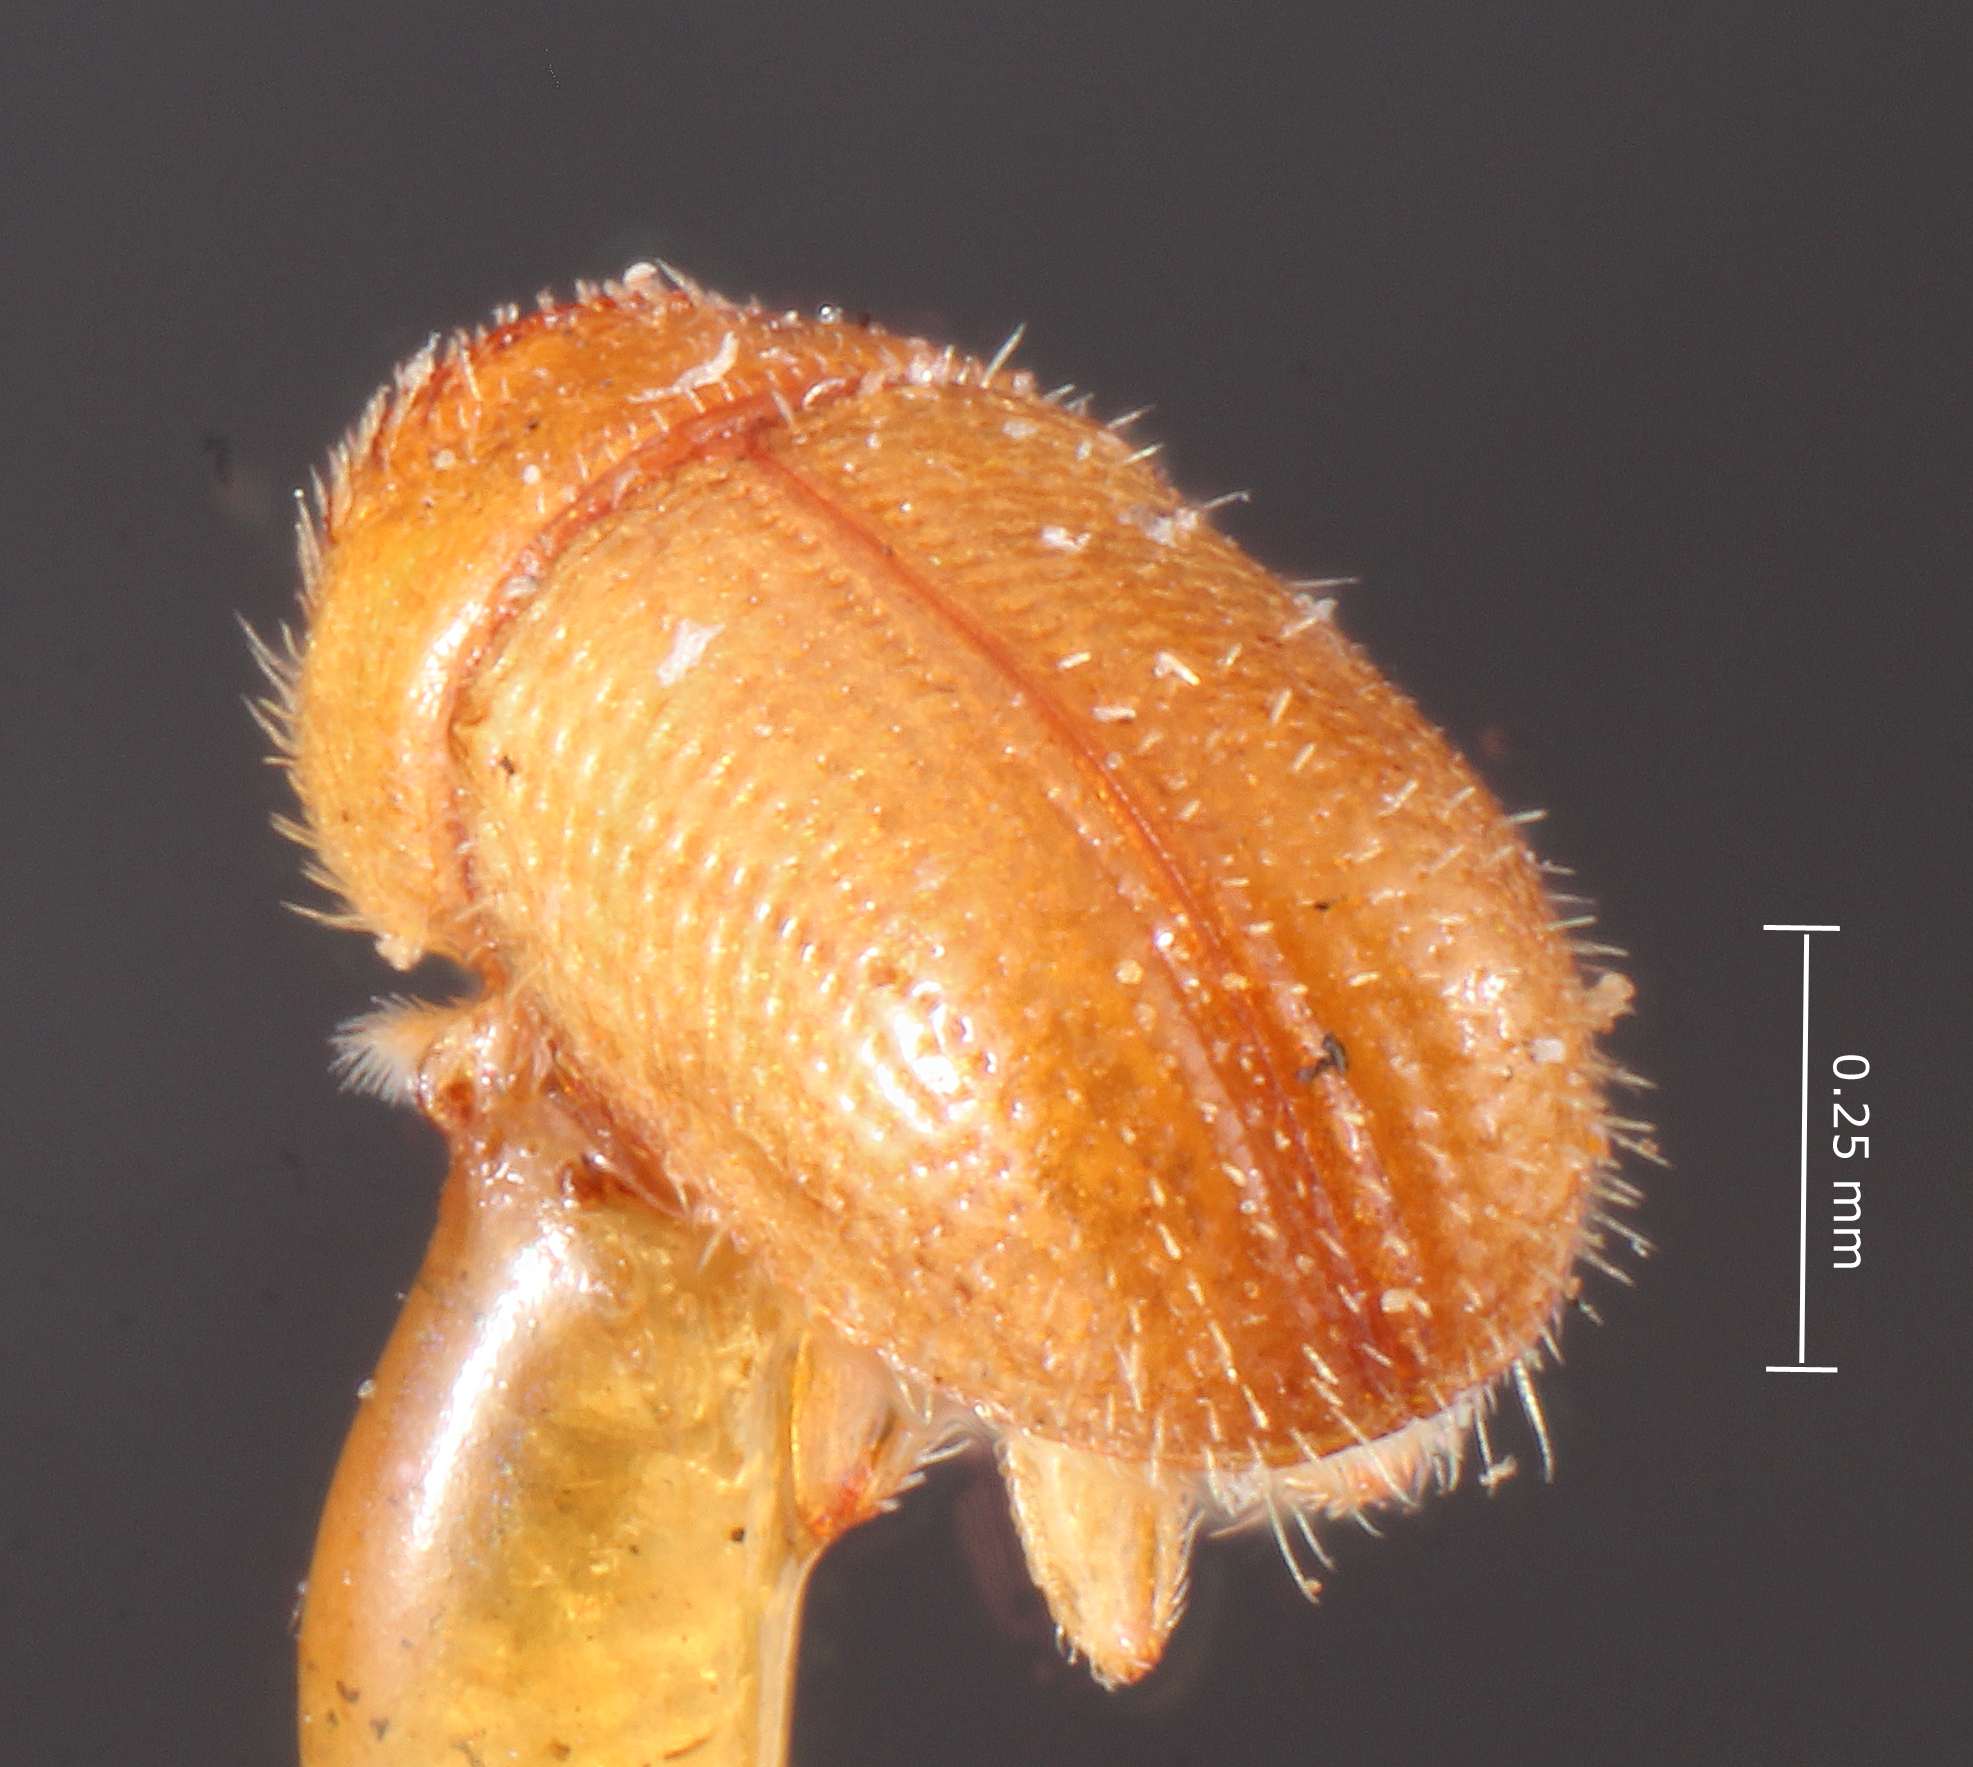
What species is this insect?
Pityophthorus regularis
